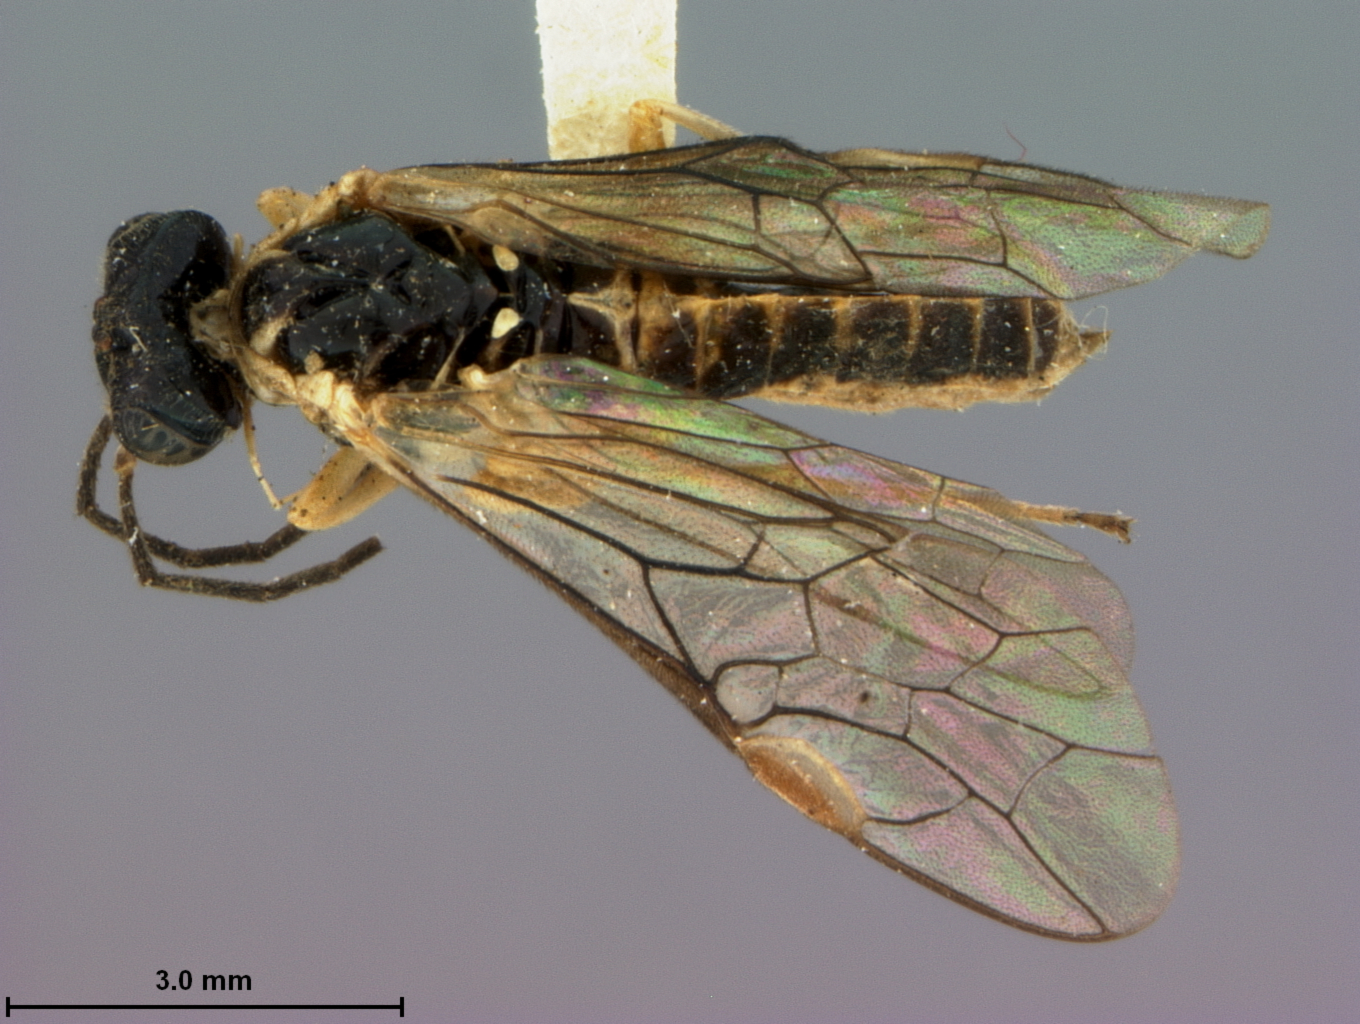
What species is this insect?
Stromboceros koebelei
